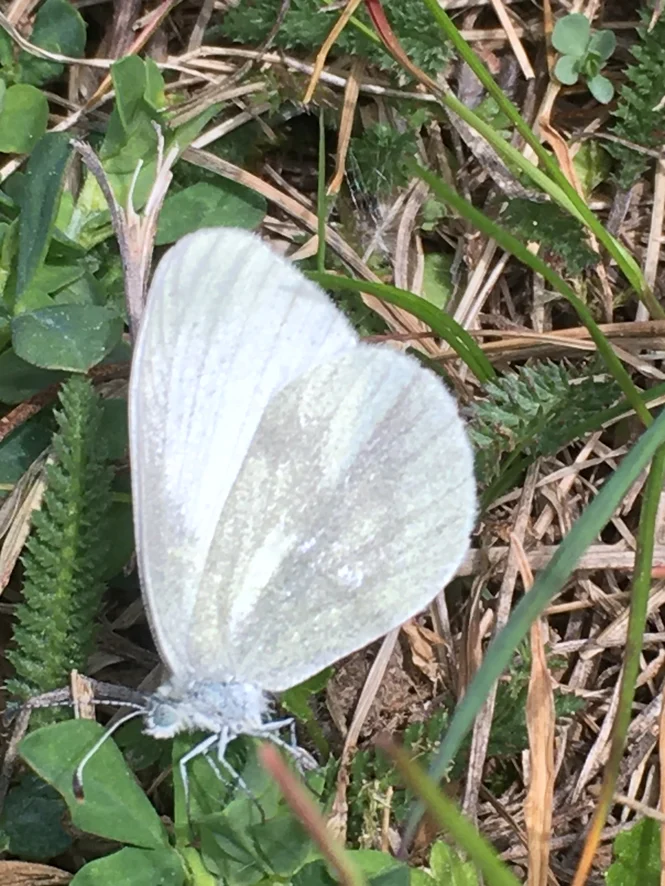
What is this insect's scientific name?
Leptidea sinapis/juvernica
